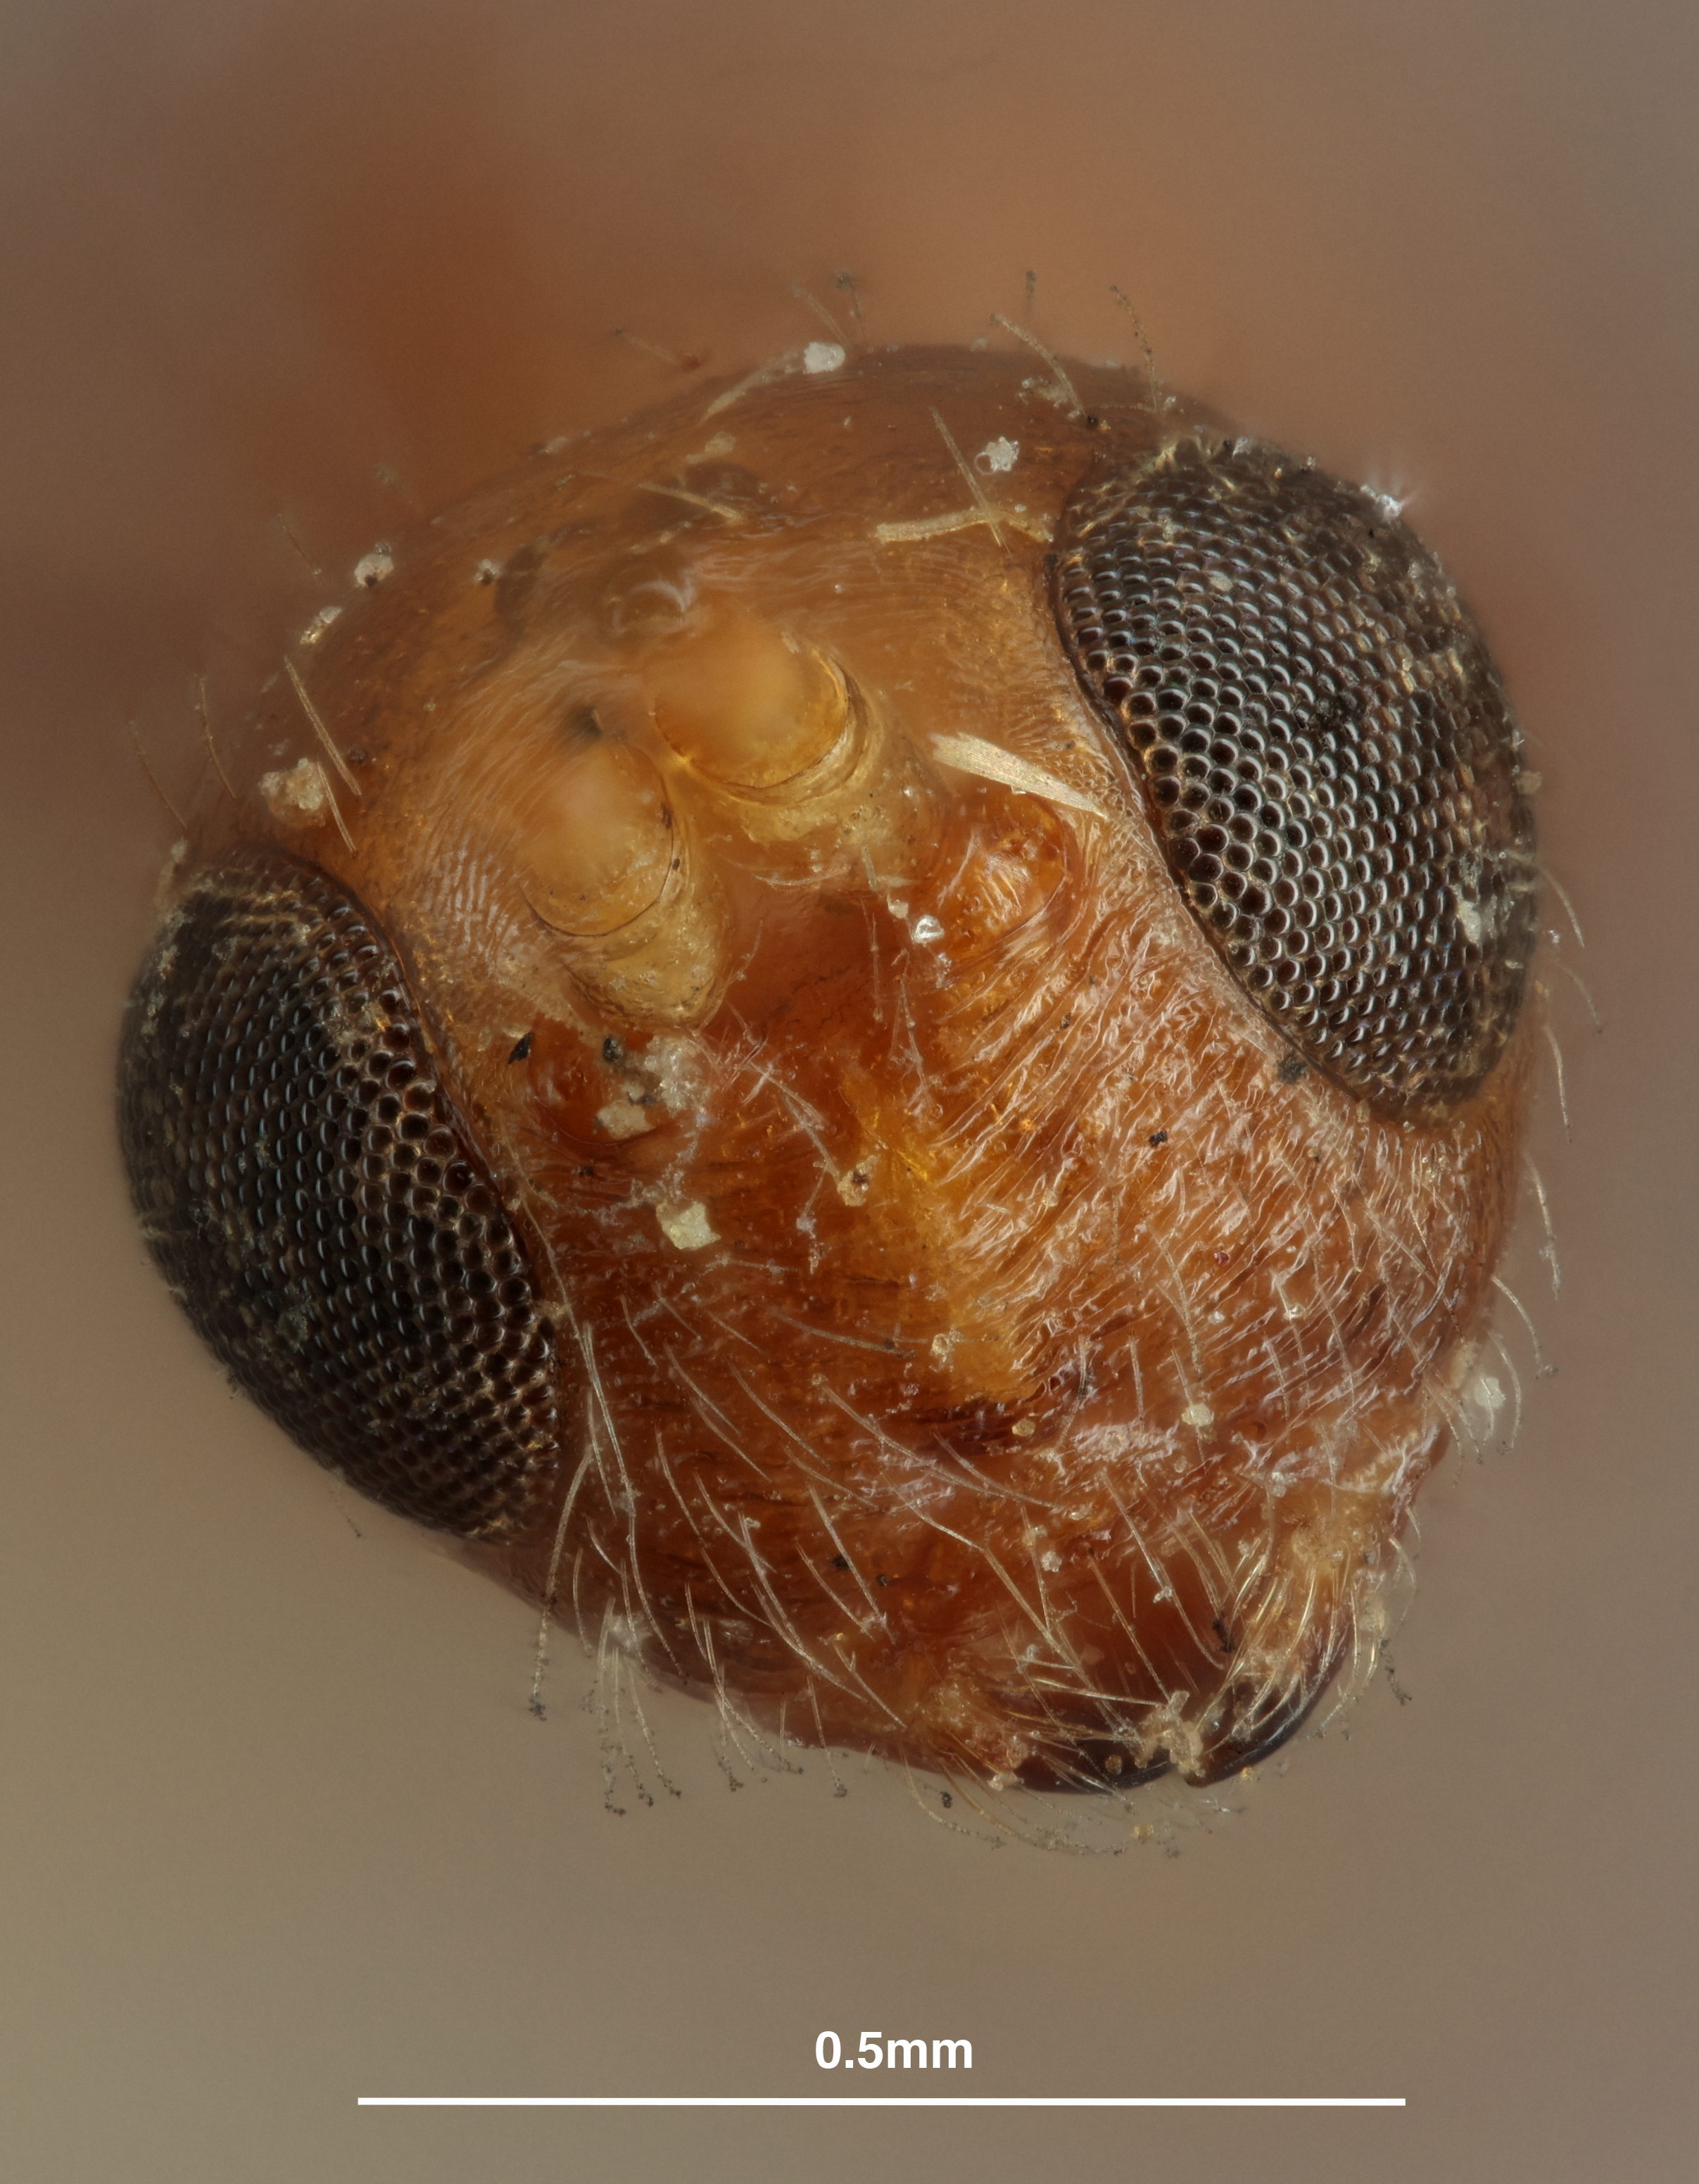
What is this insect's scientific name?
Spathius zagreus
